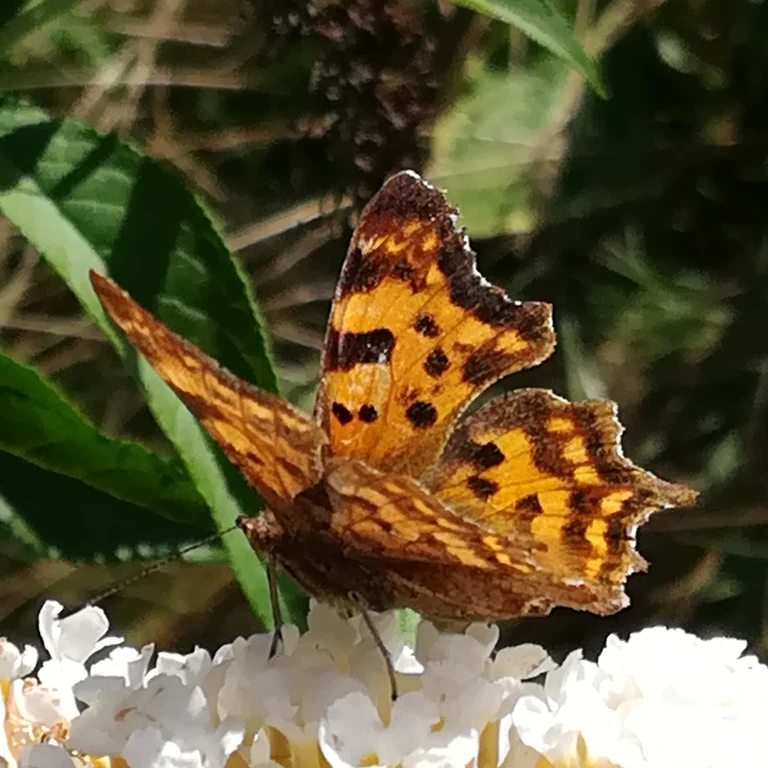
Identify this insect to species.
Polygonia c-album
